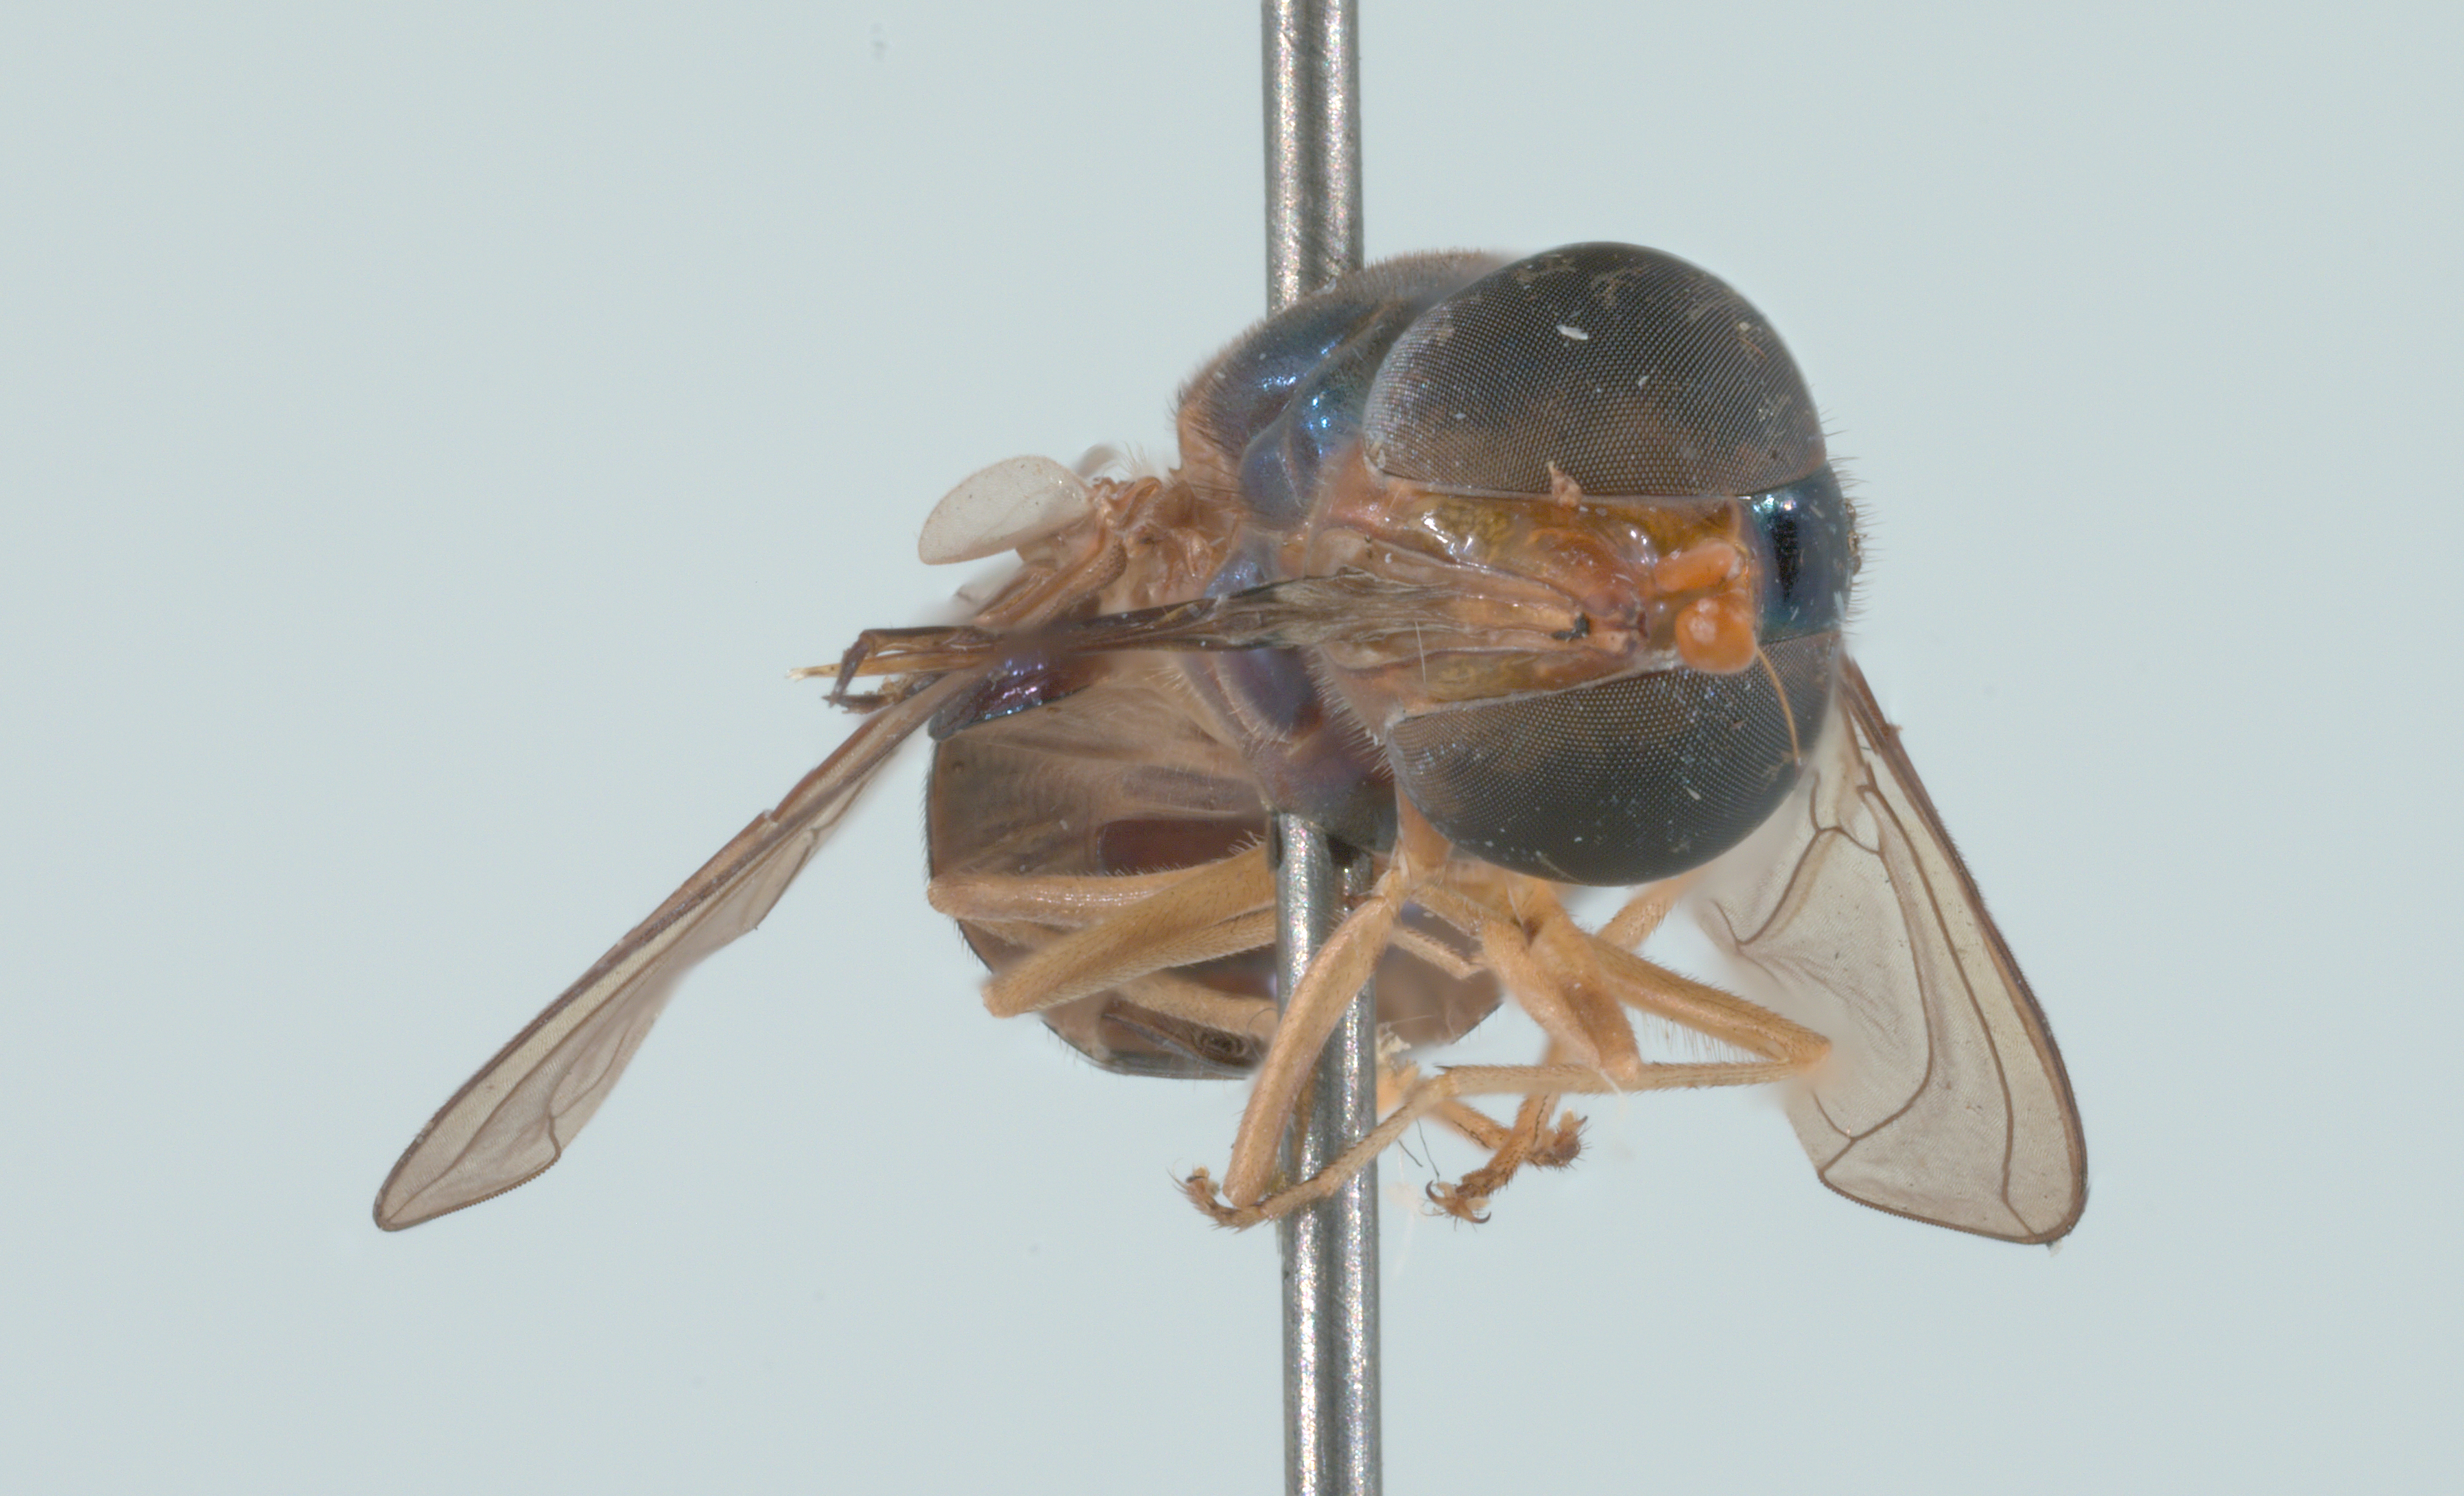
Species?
Rhingia caerulescens
